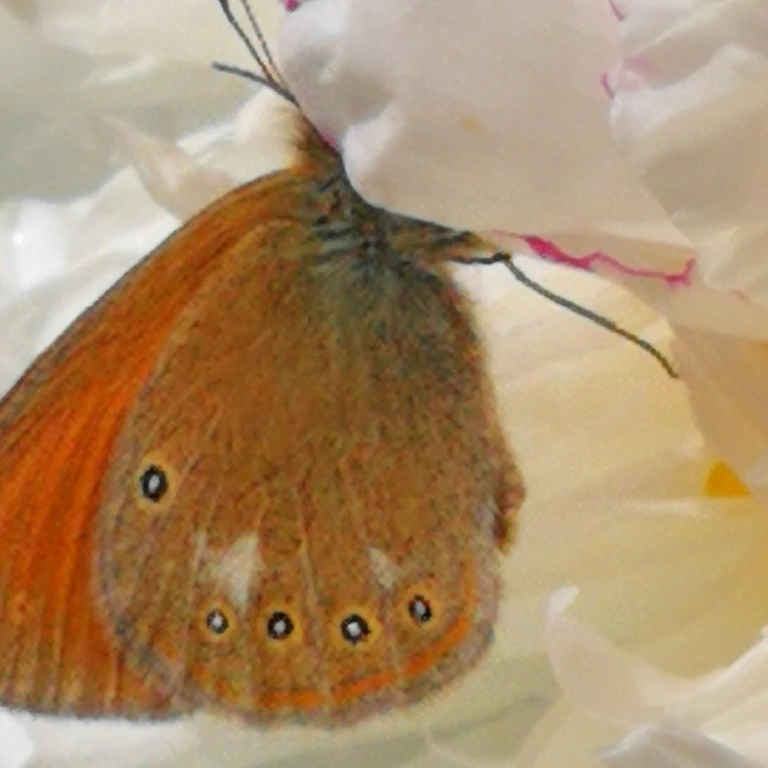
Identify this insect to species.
Coenonympha glycerion (also Coenonympha iphis)
